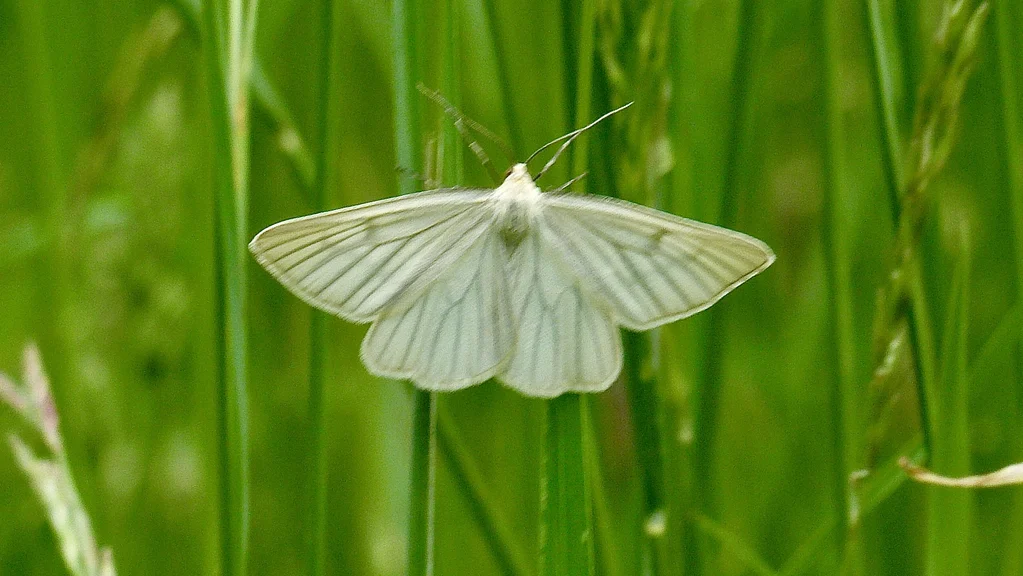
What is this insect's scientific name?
Siona lineata
